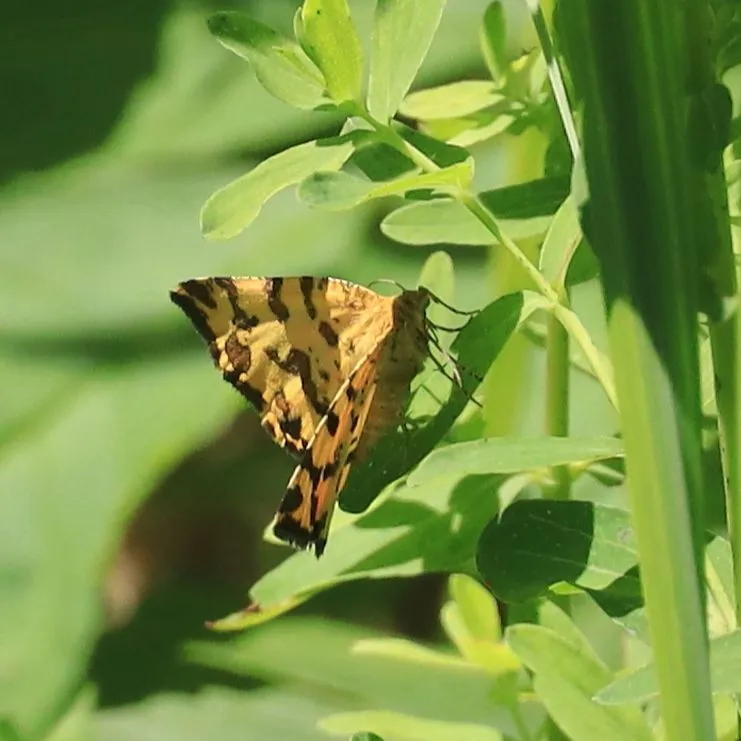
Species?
Pseudopanthera macularia
